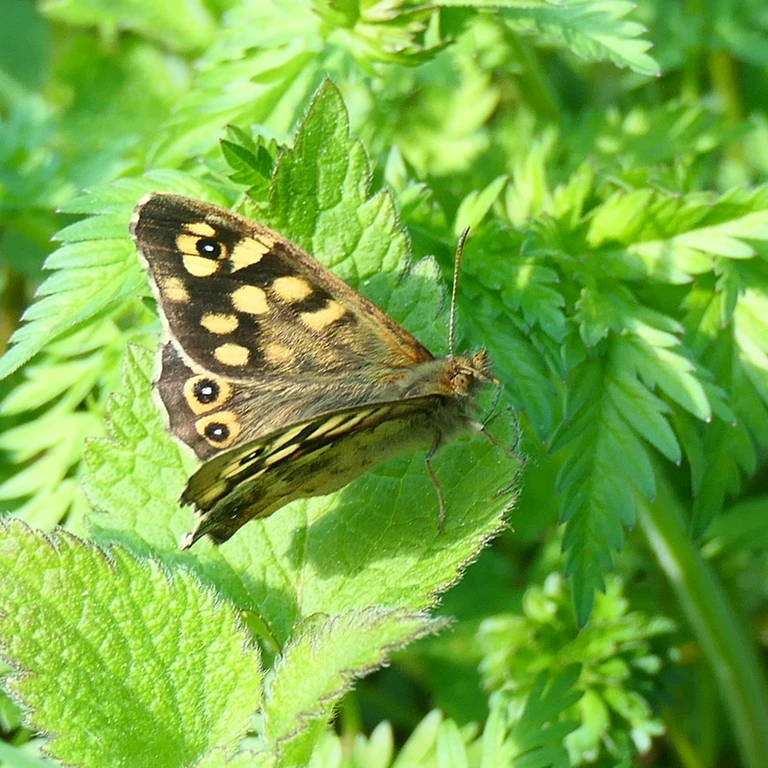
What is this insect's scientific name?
Pararge aegeria
